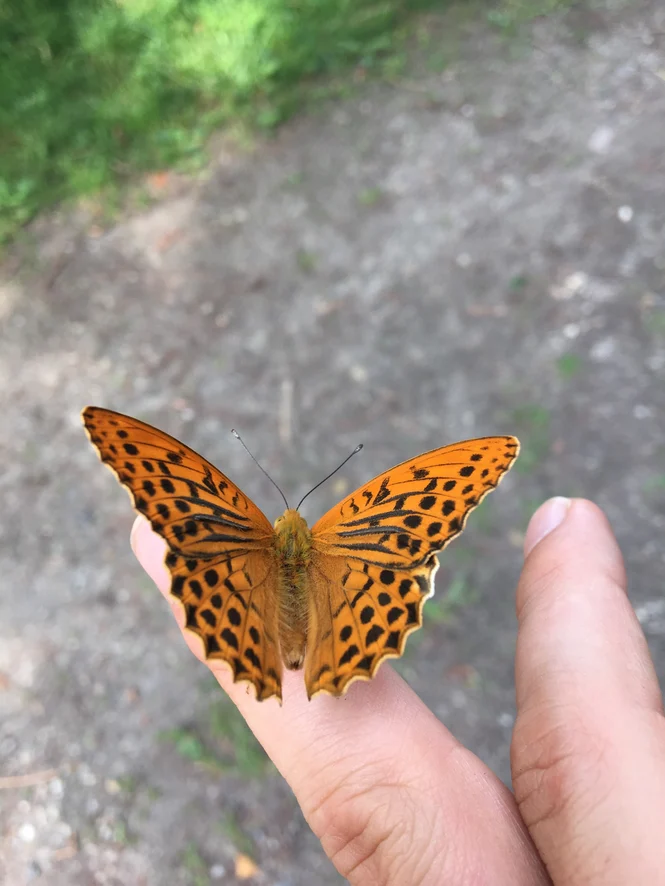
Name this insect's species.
Argynnis paphia
